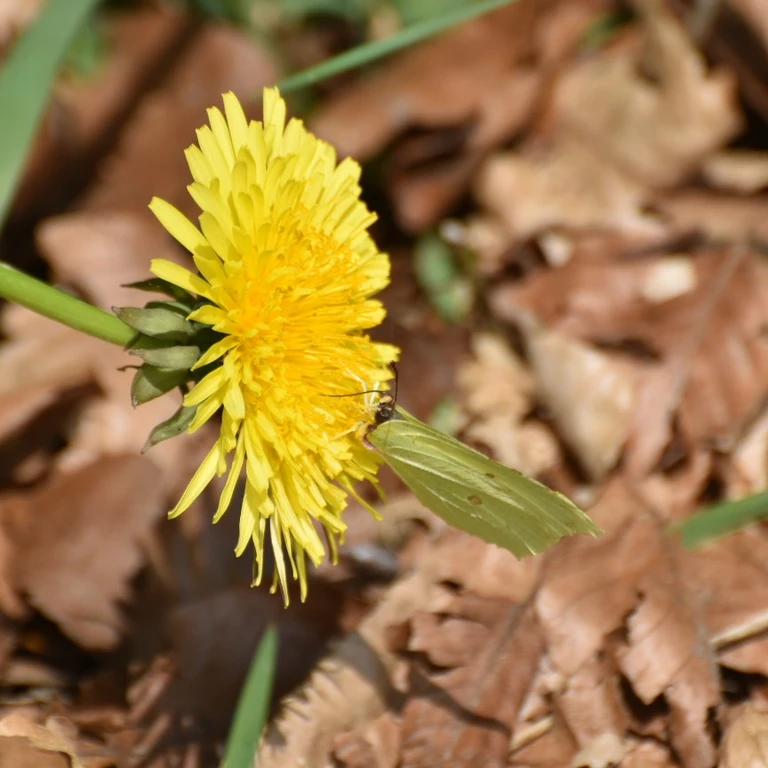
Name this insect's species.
Gonepteryx rhamni
